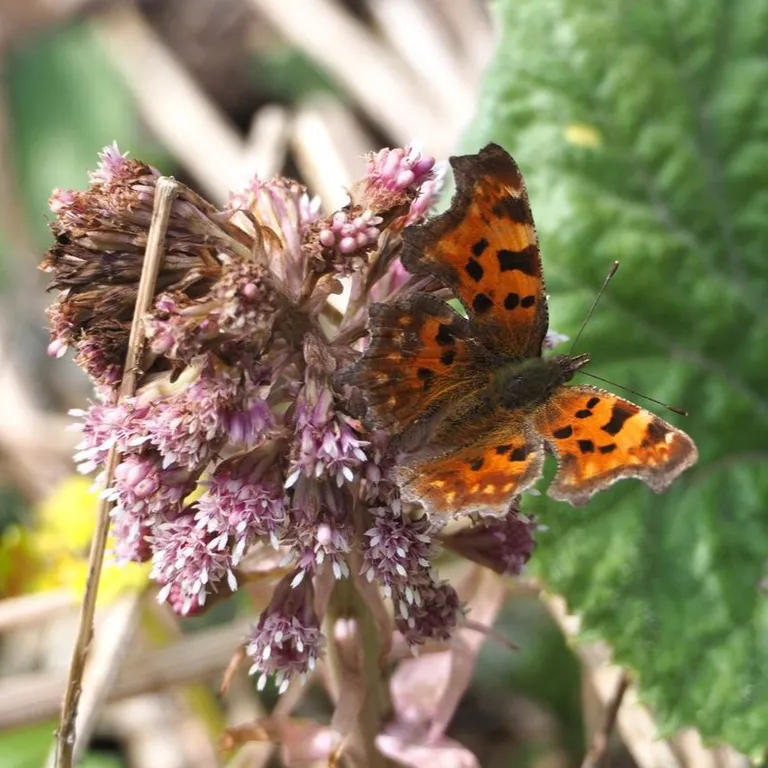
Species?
Polygonia c-album
